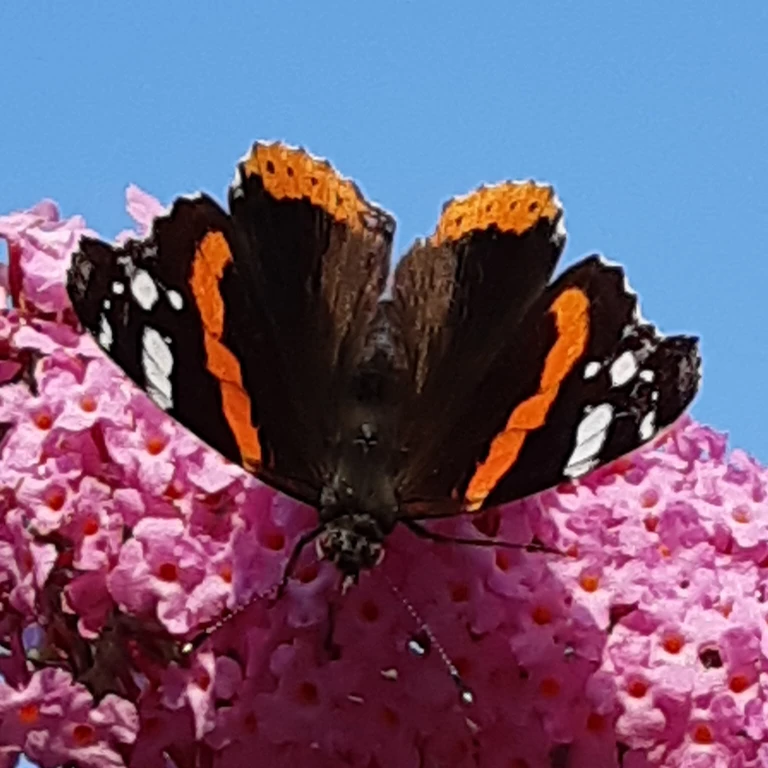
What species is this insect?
Vanessa atalanta
